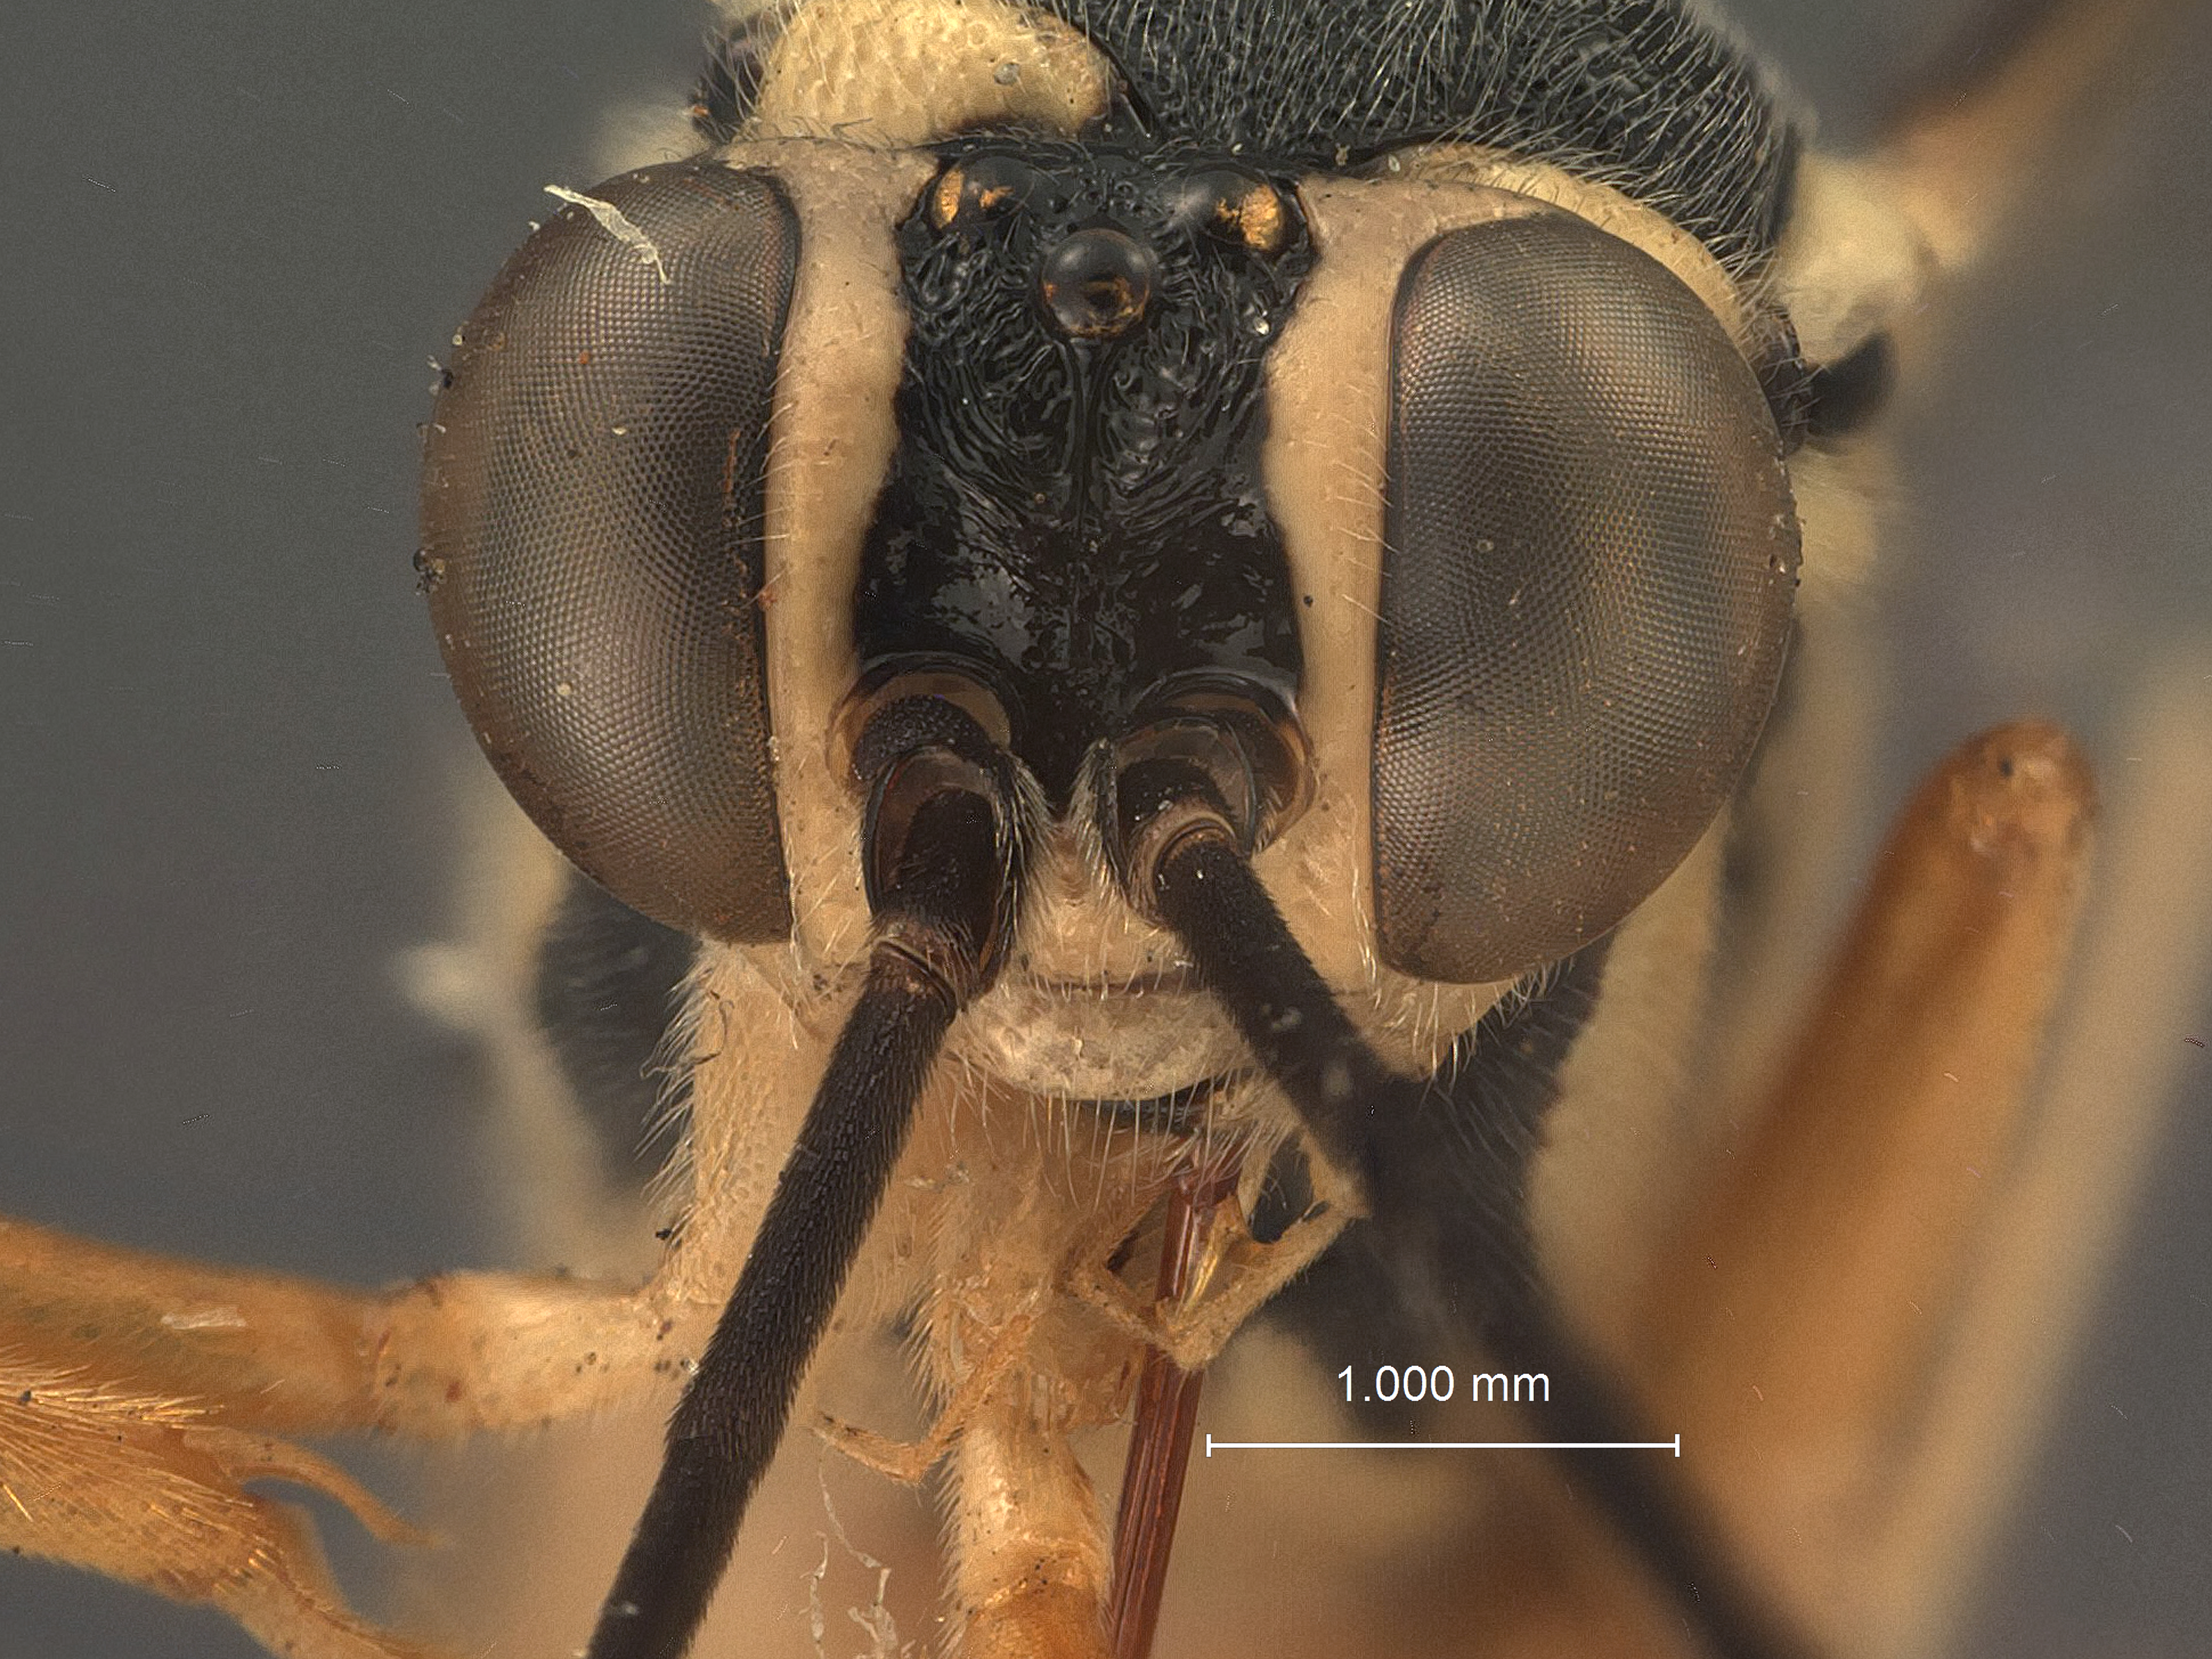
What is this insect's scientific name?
Cryptanura septentrionalis
